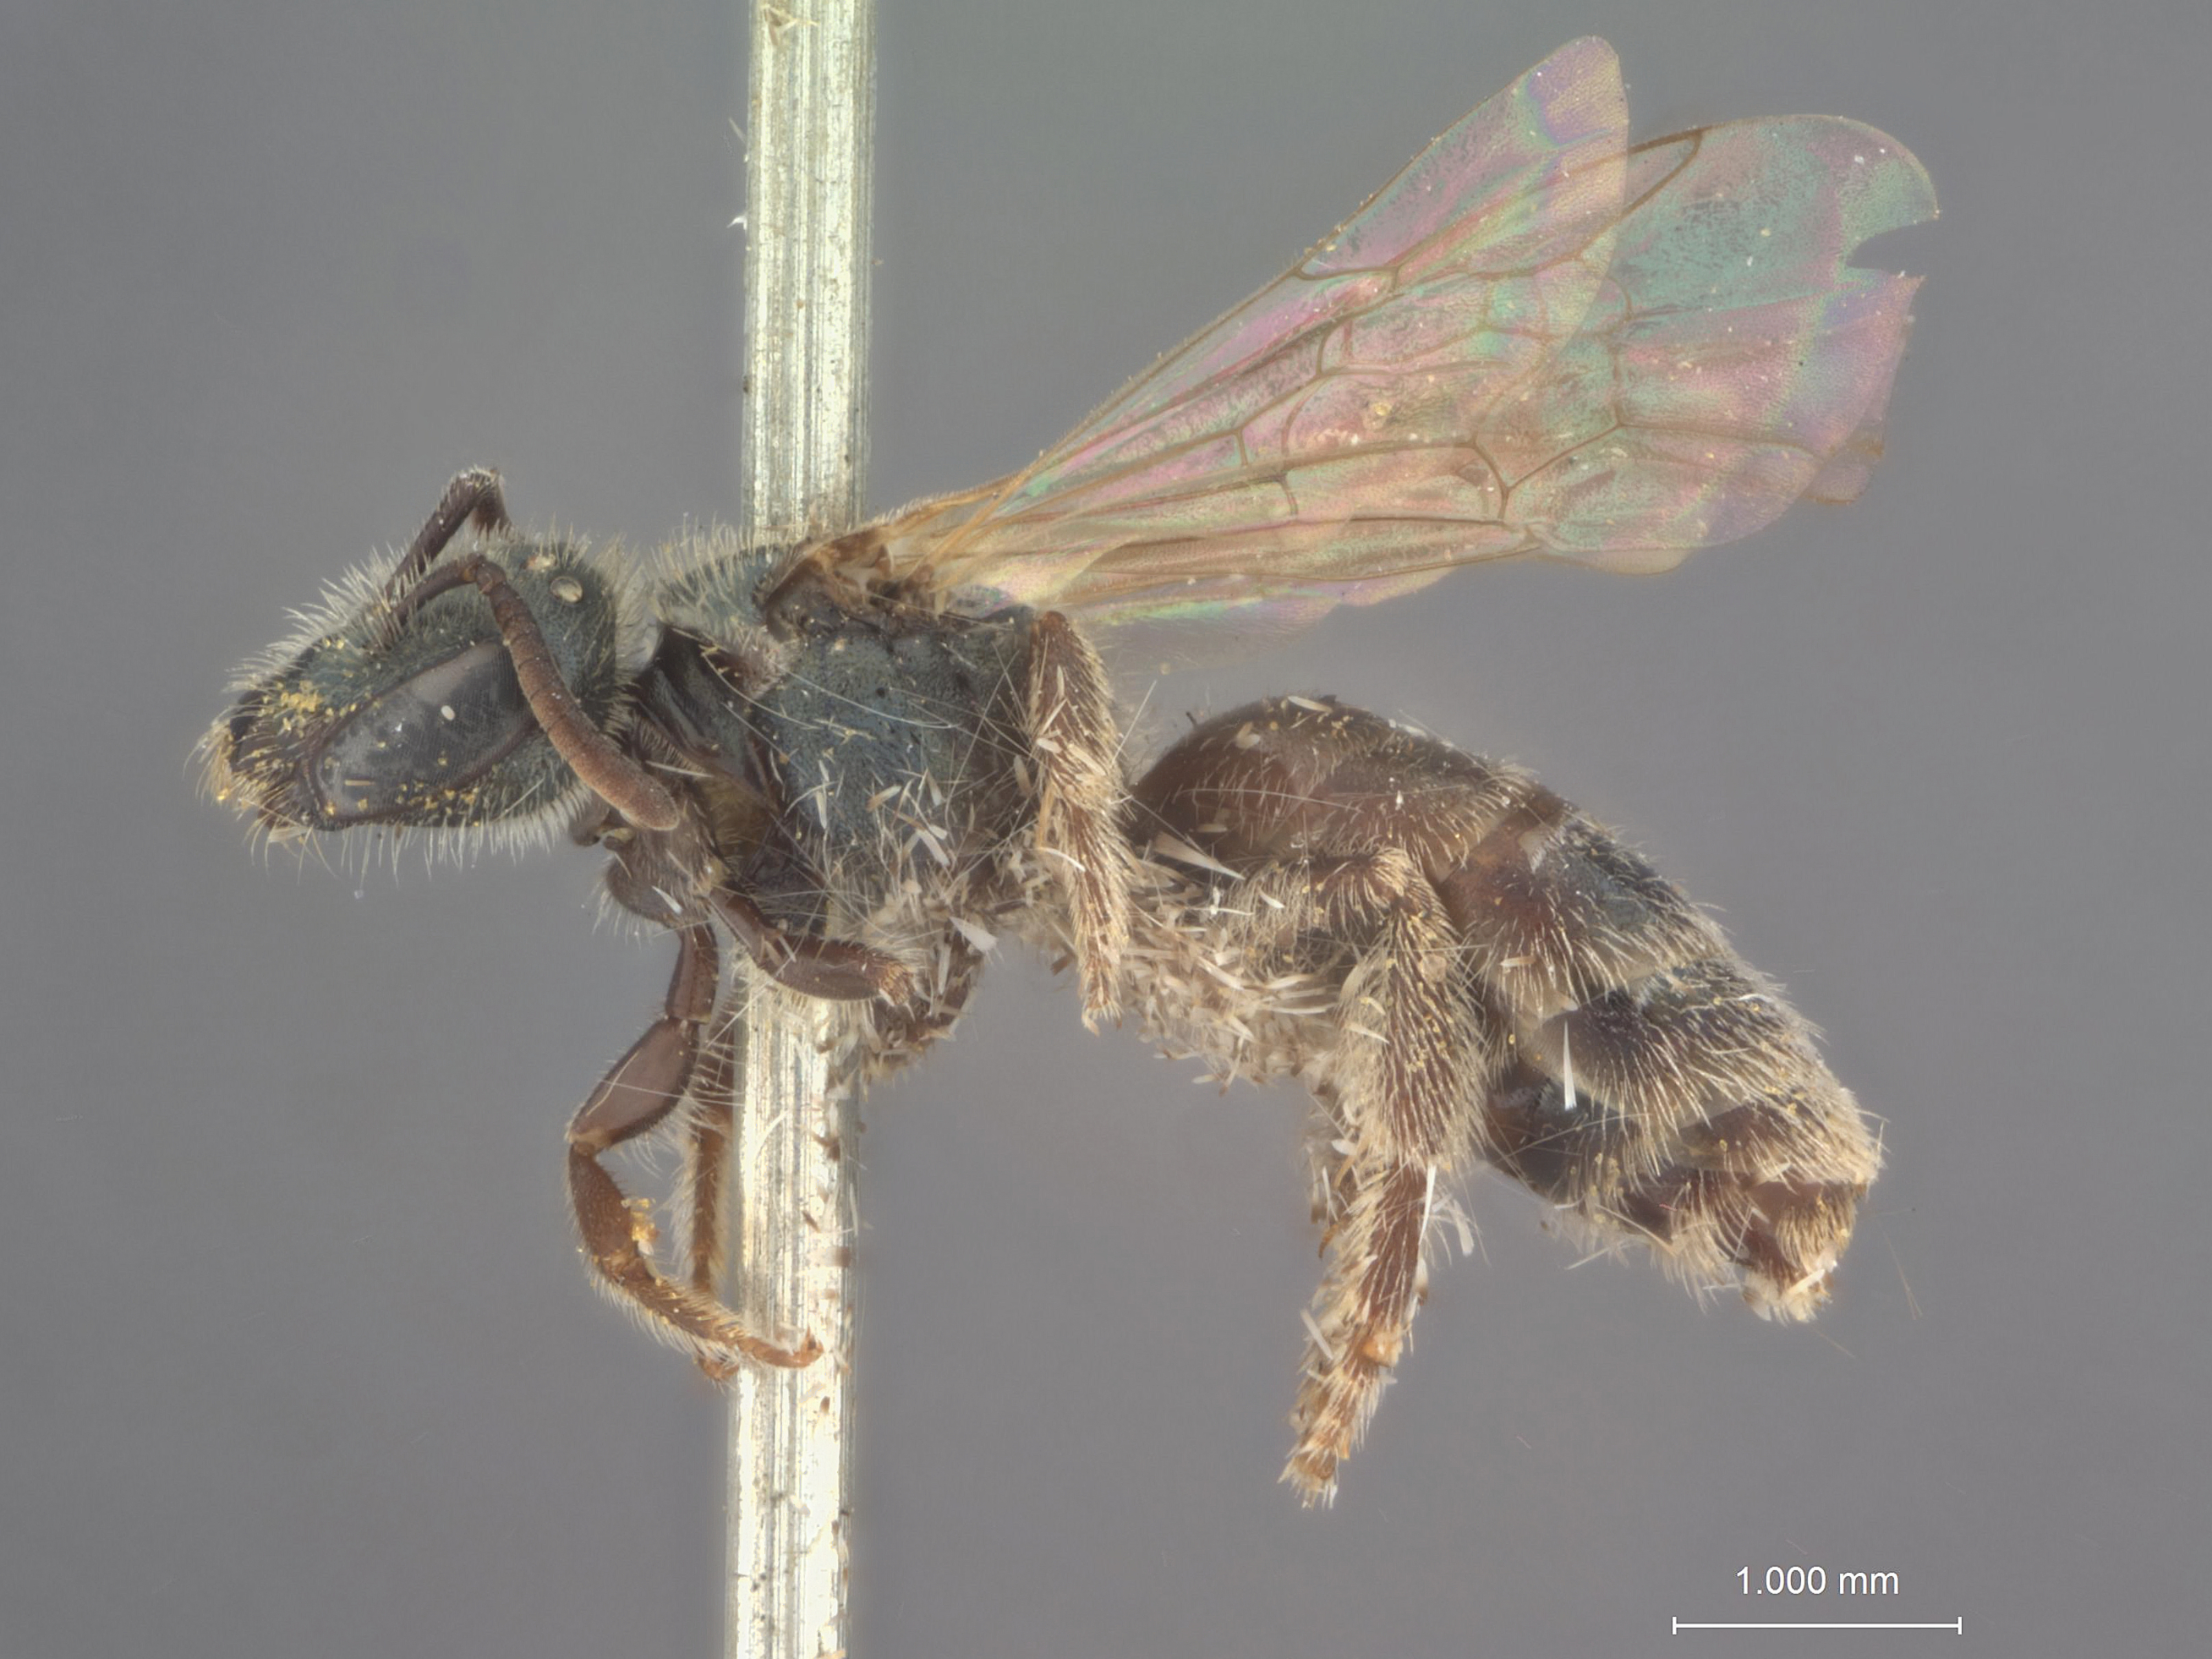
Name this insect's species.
Halictus veganus
